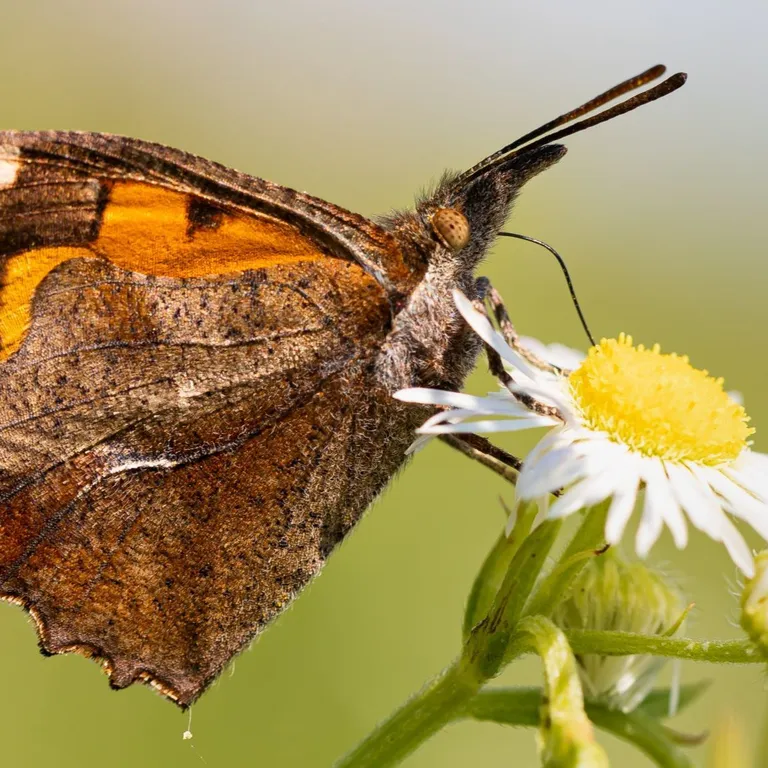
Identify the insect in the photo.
Libythea celtis
